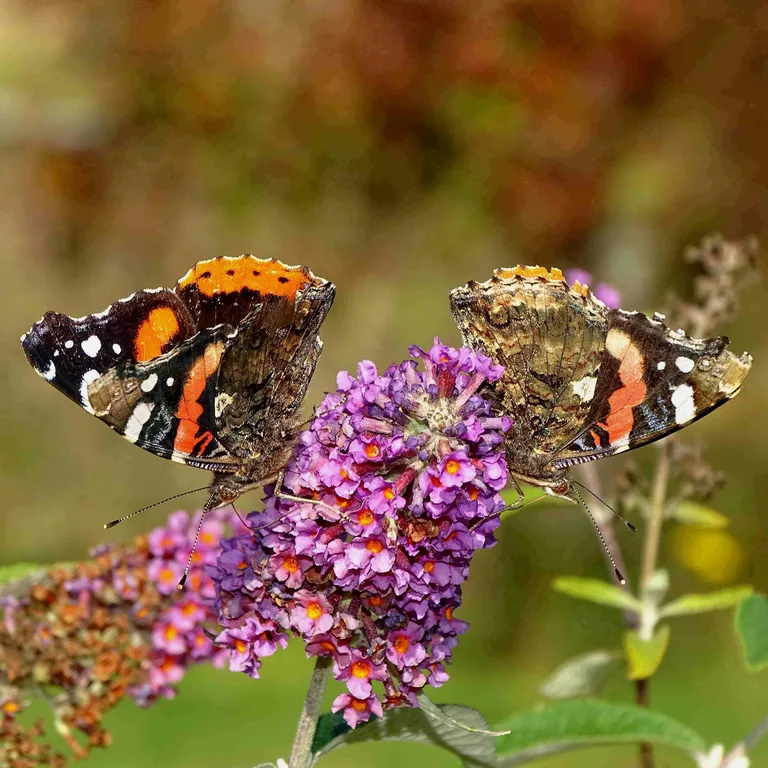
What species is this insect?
Vanessa atalanta
